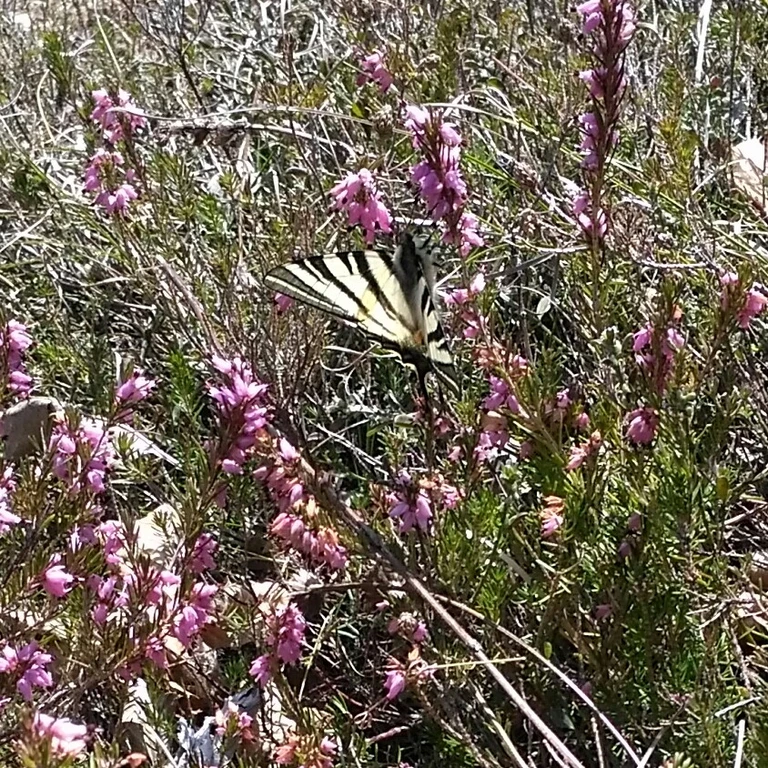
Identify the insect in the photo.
Iphiclides podalirius
